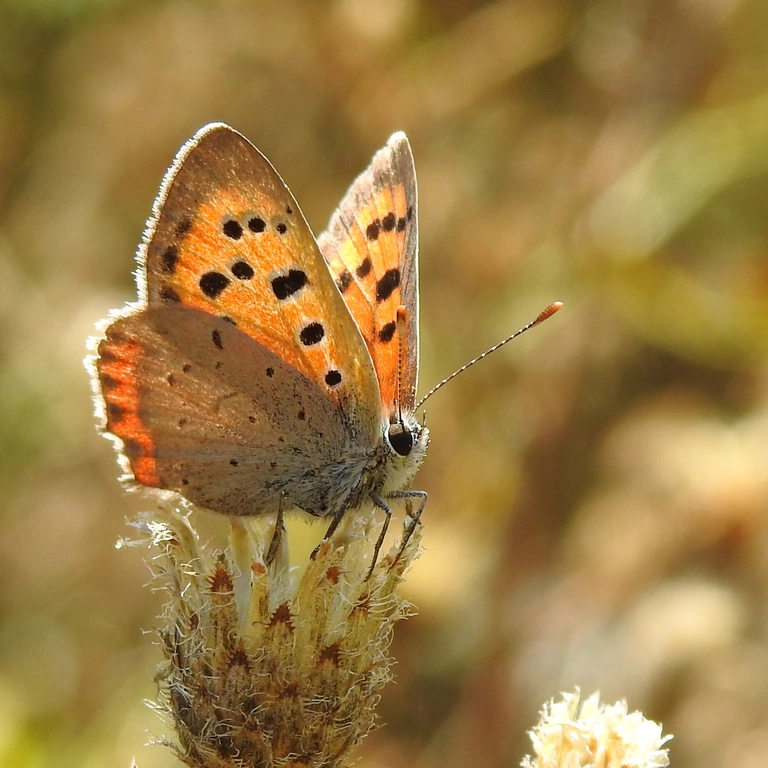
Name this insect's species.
Lycaena phlaeas
